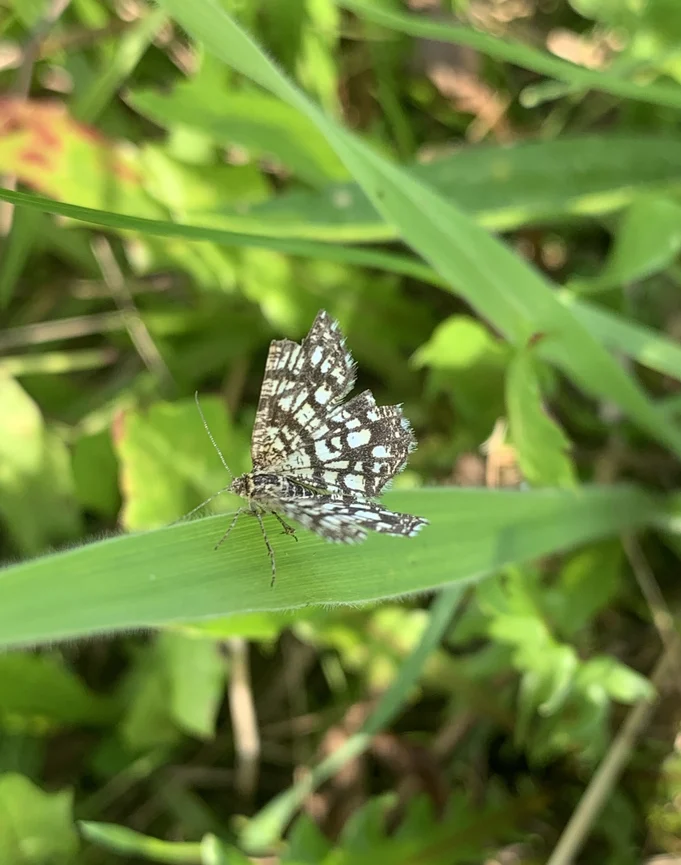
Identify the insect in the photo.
Chiasmia clathrata
